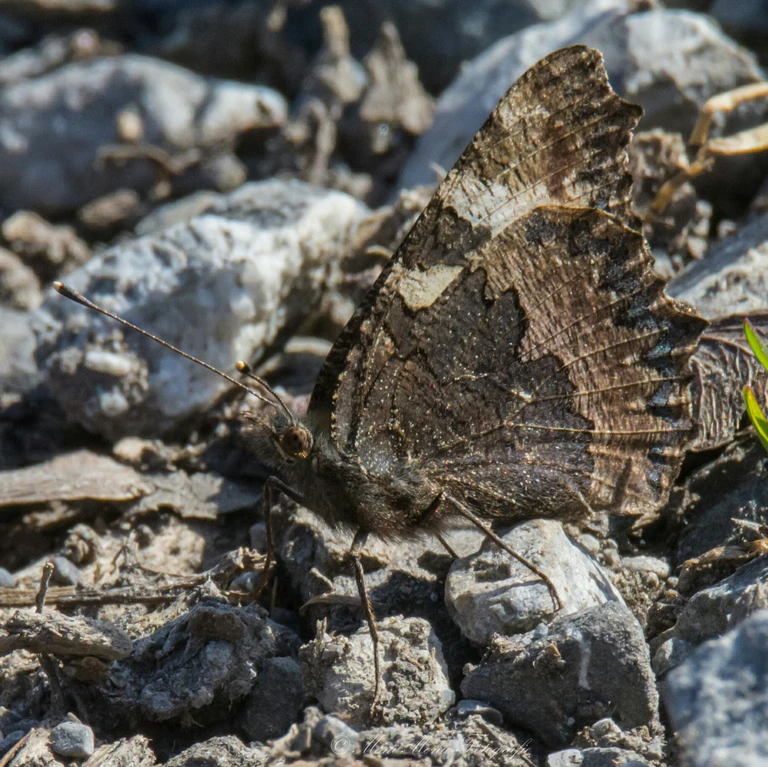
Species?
Aglais urticae
